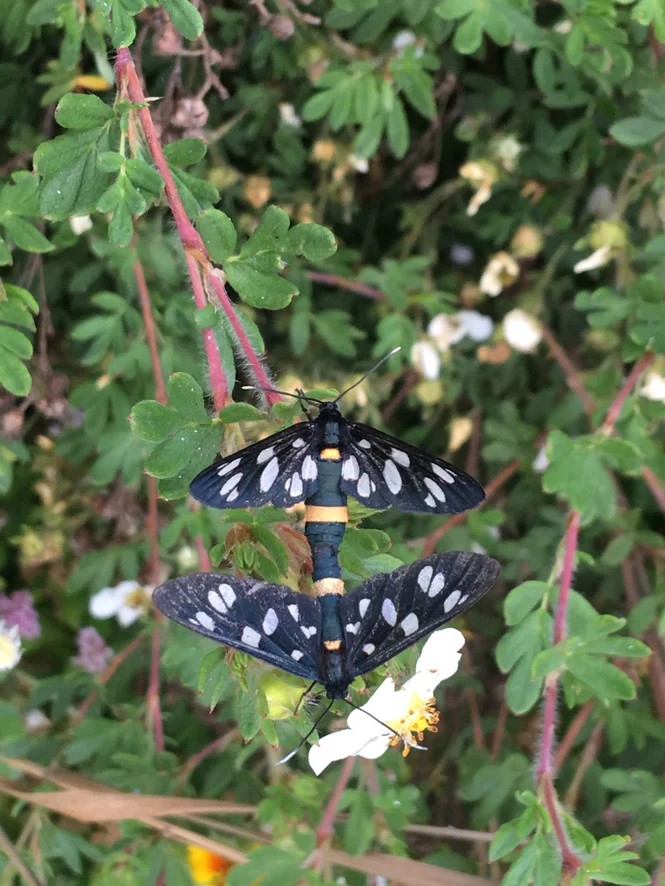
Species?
Amata phegea
